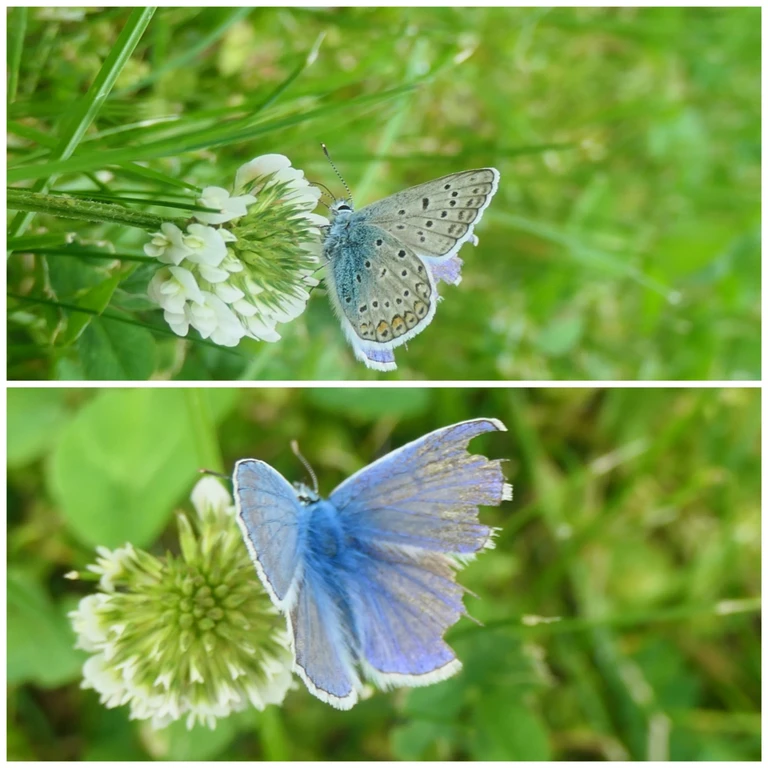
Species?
Polyommatus icarus
